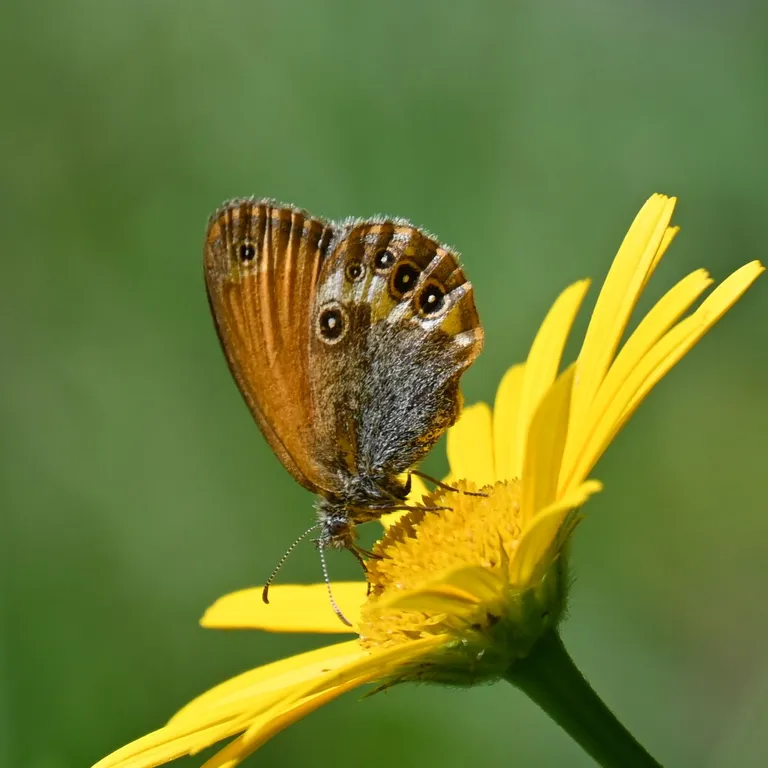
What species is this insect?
Coenonympha arcania
